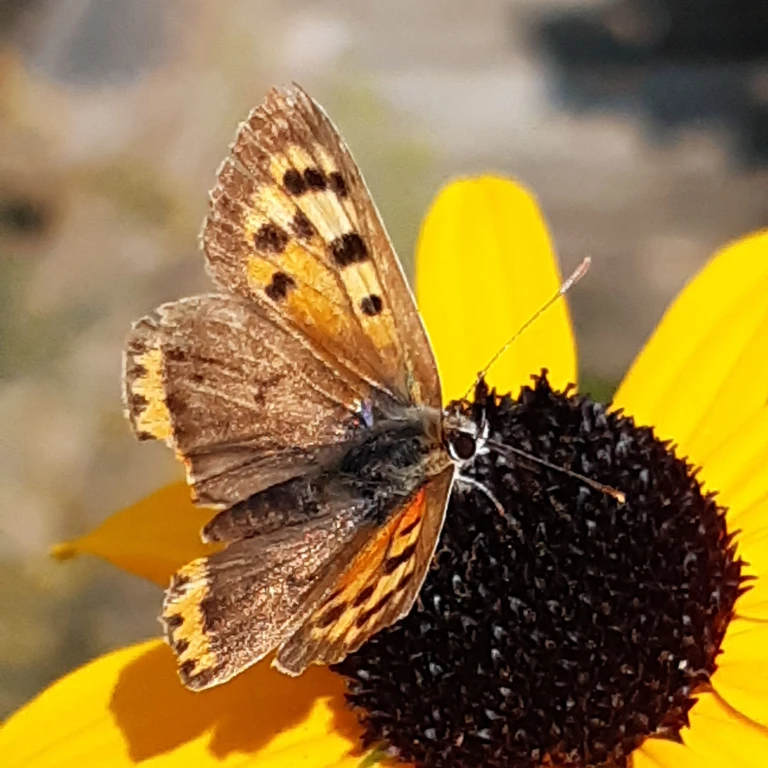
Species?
Lycaena phlaeas
